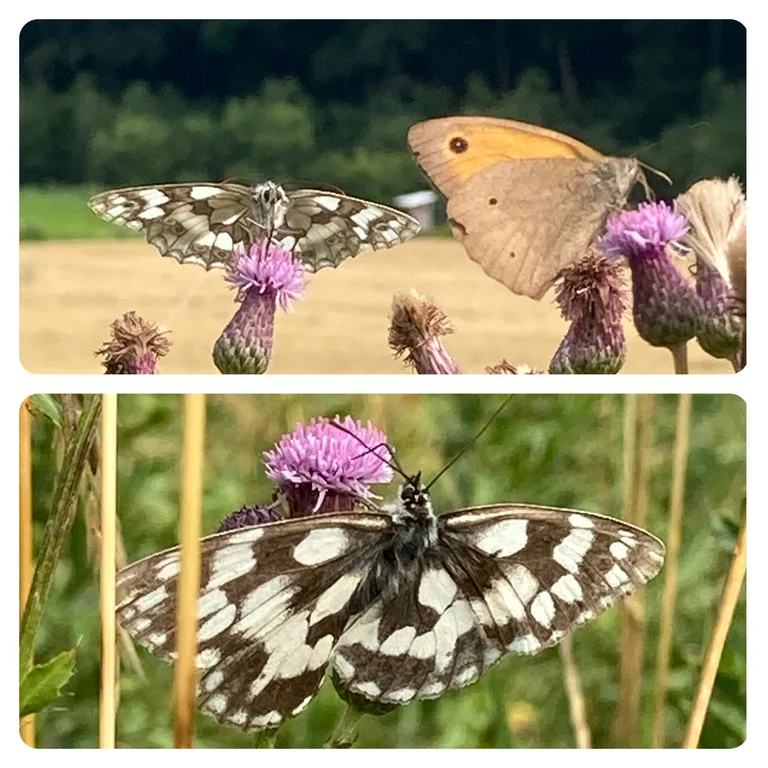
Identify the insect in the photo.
Melanargia galathea
